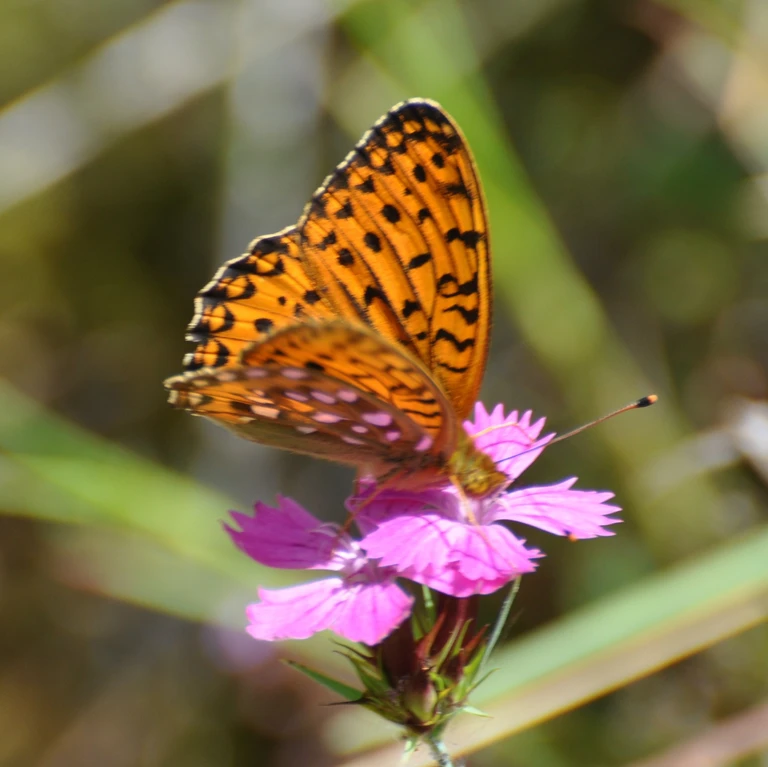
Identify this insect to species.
Speyeria aglaja
